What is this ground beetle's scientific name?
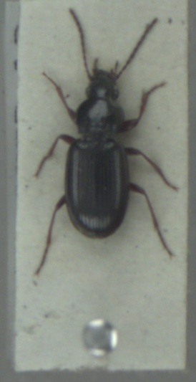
Pterostichus strenuus
